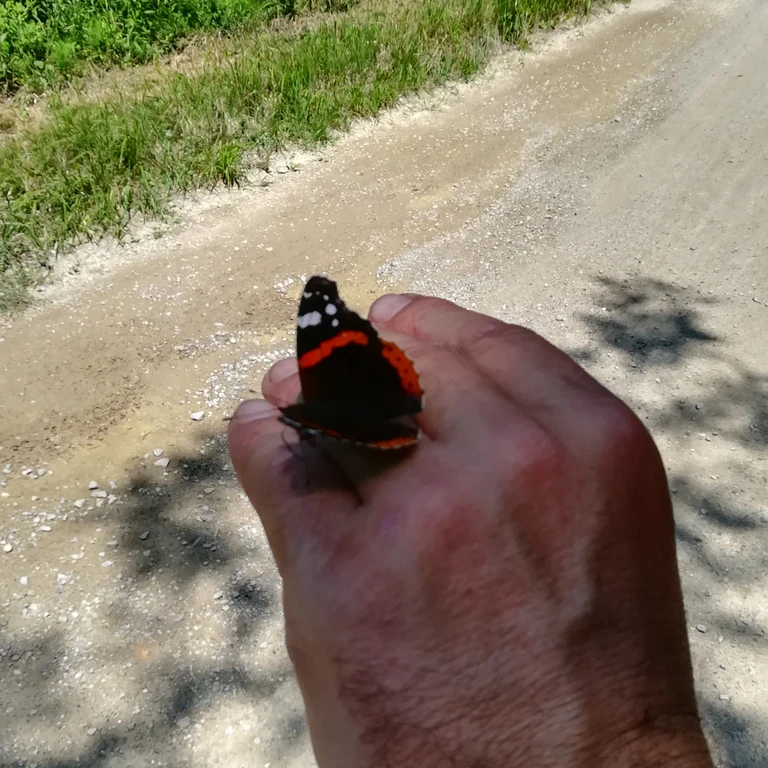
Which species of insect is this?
Vanessa atalanta
